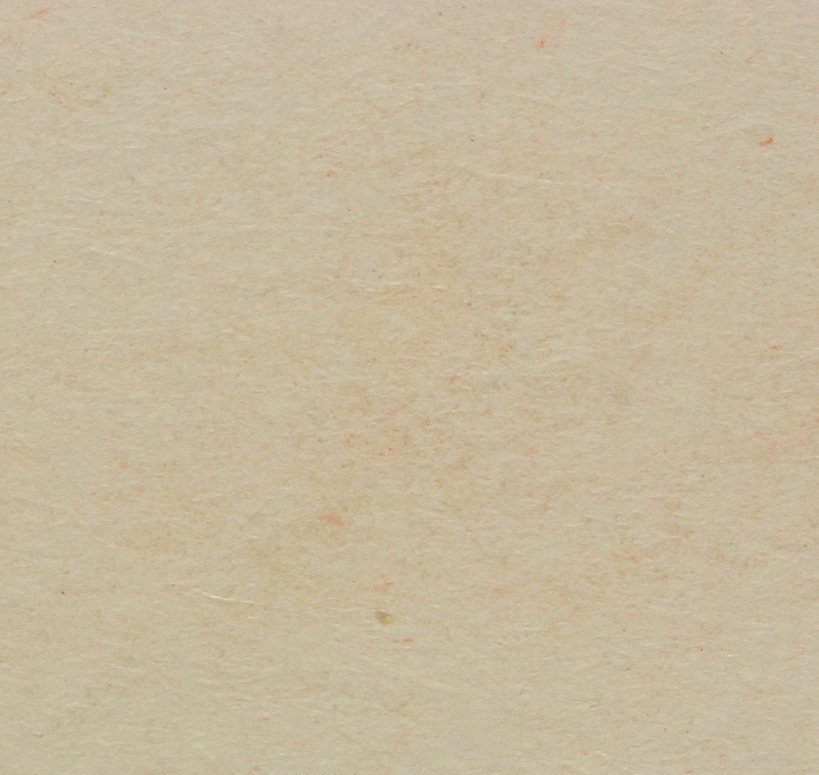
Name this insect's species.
Apophylia trochanterina
